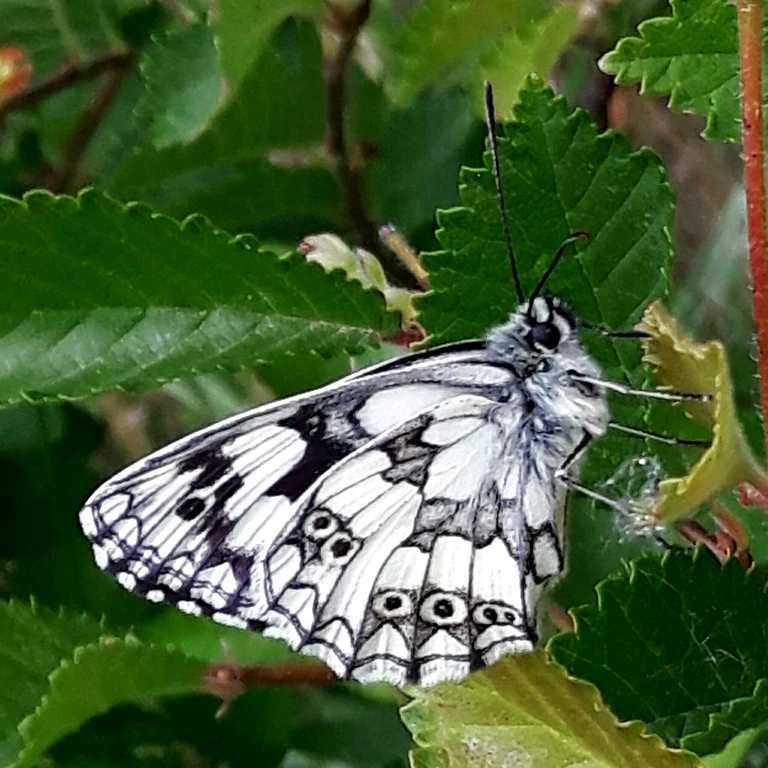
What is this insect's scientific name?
Melanargia galathea
